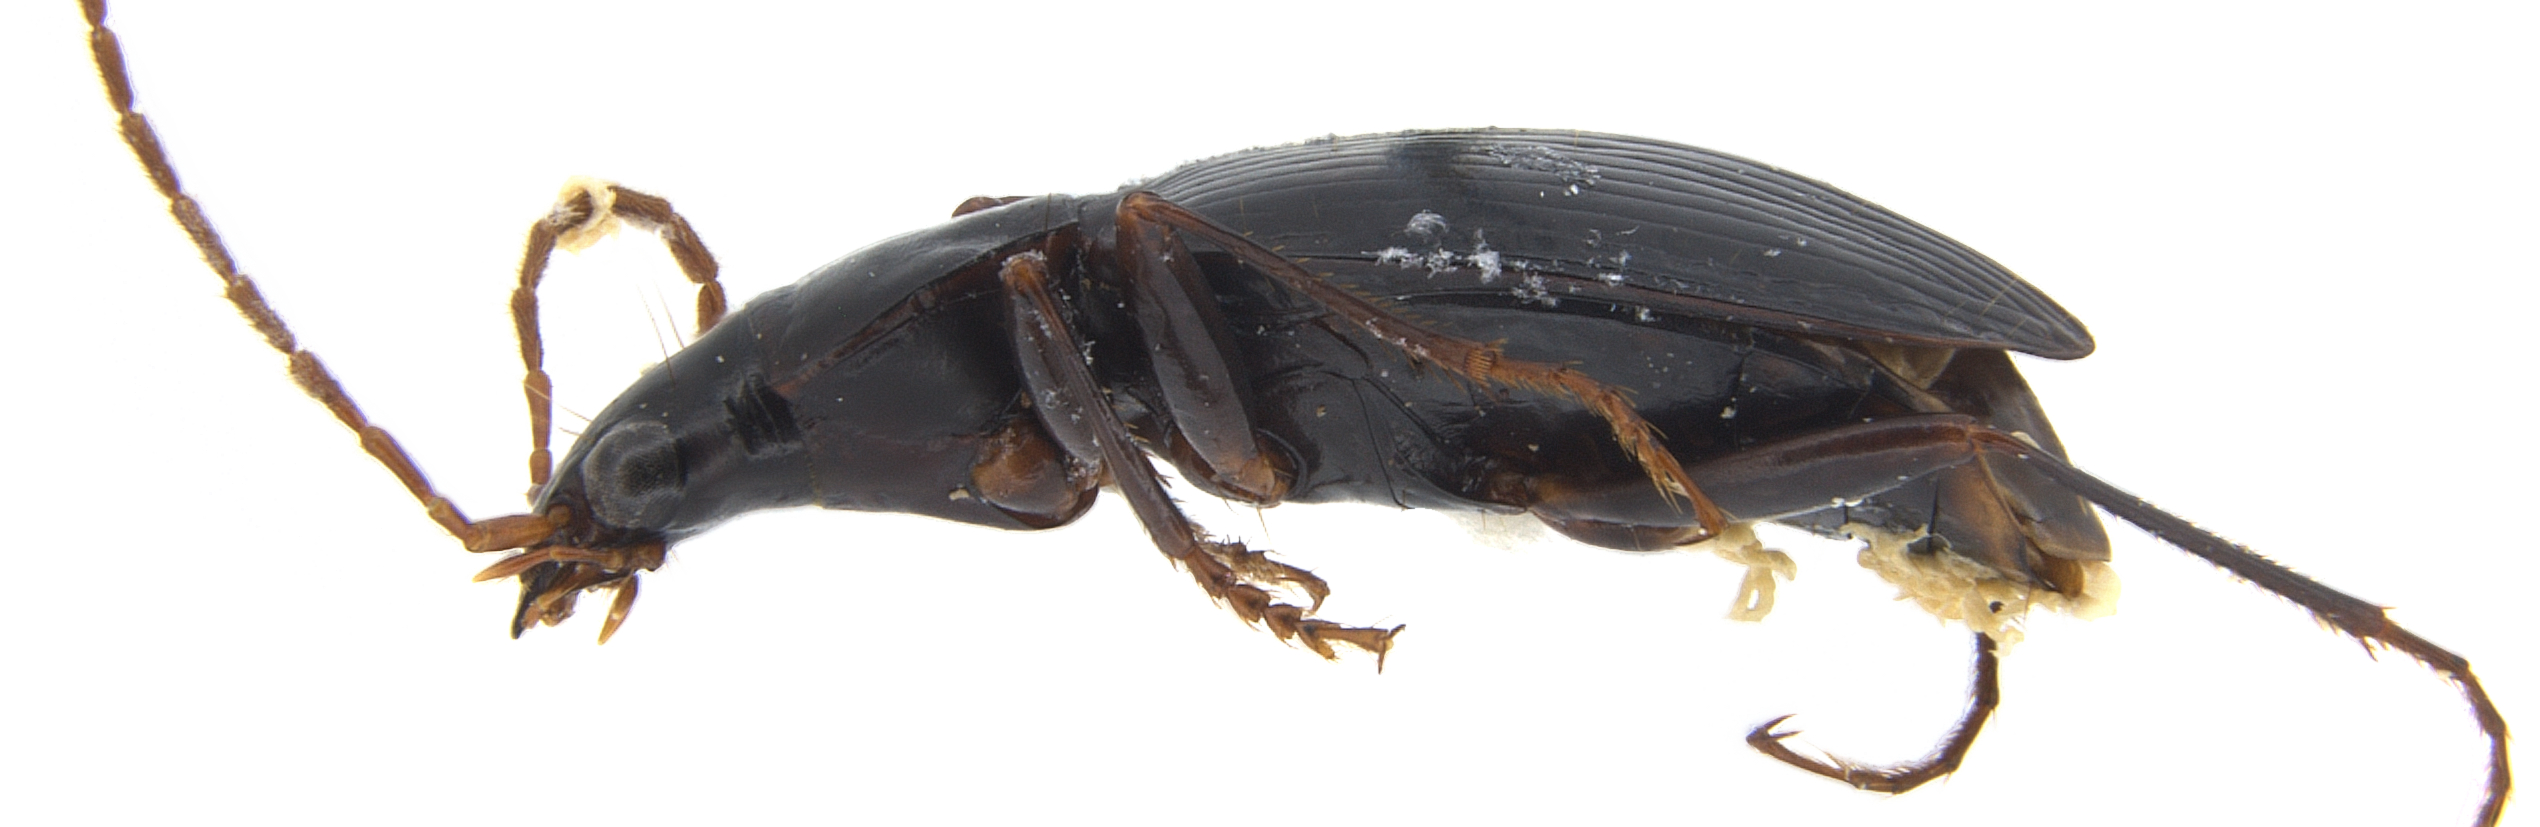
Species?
Blackburnia erro
